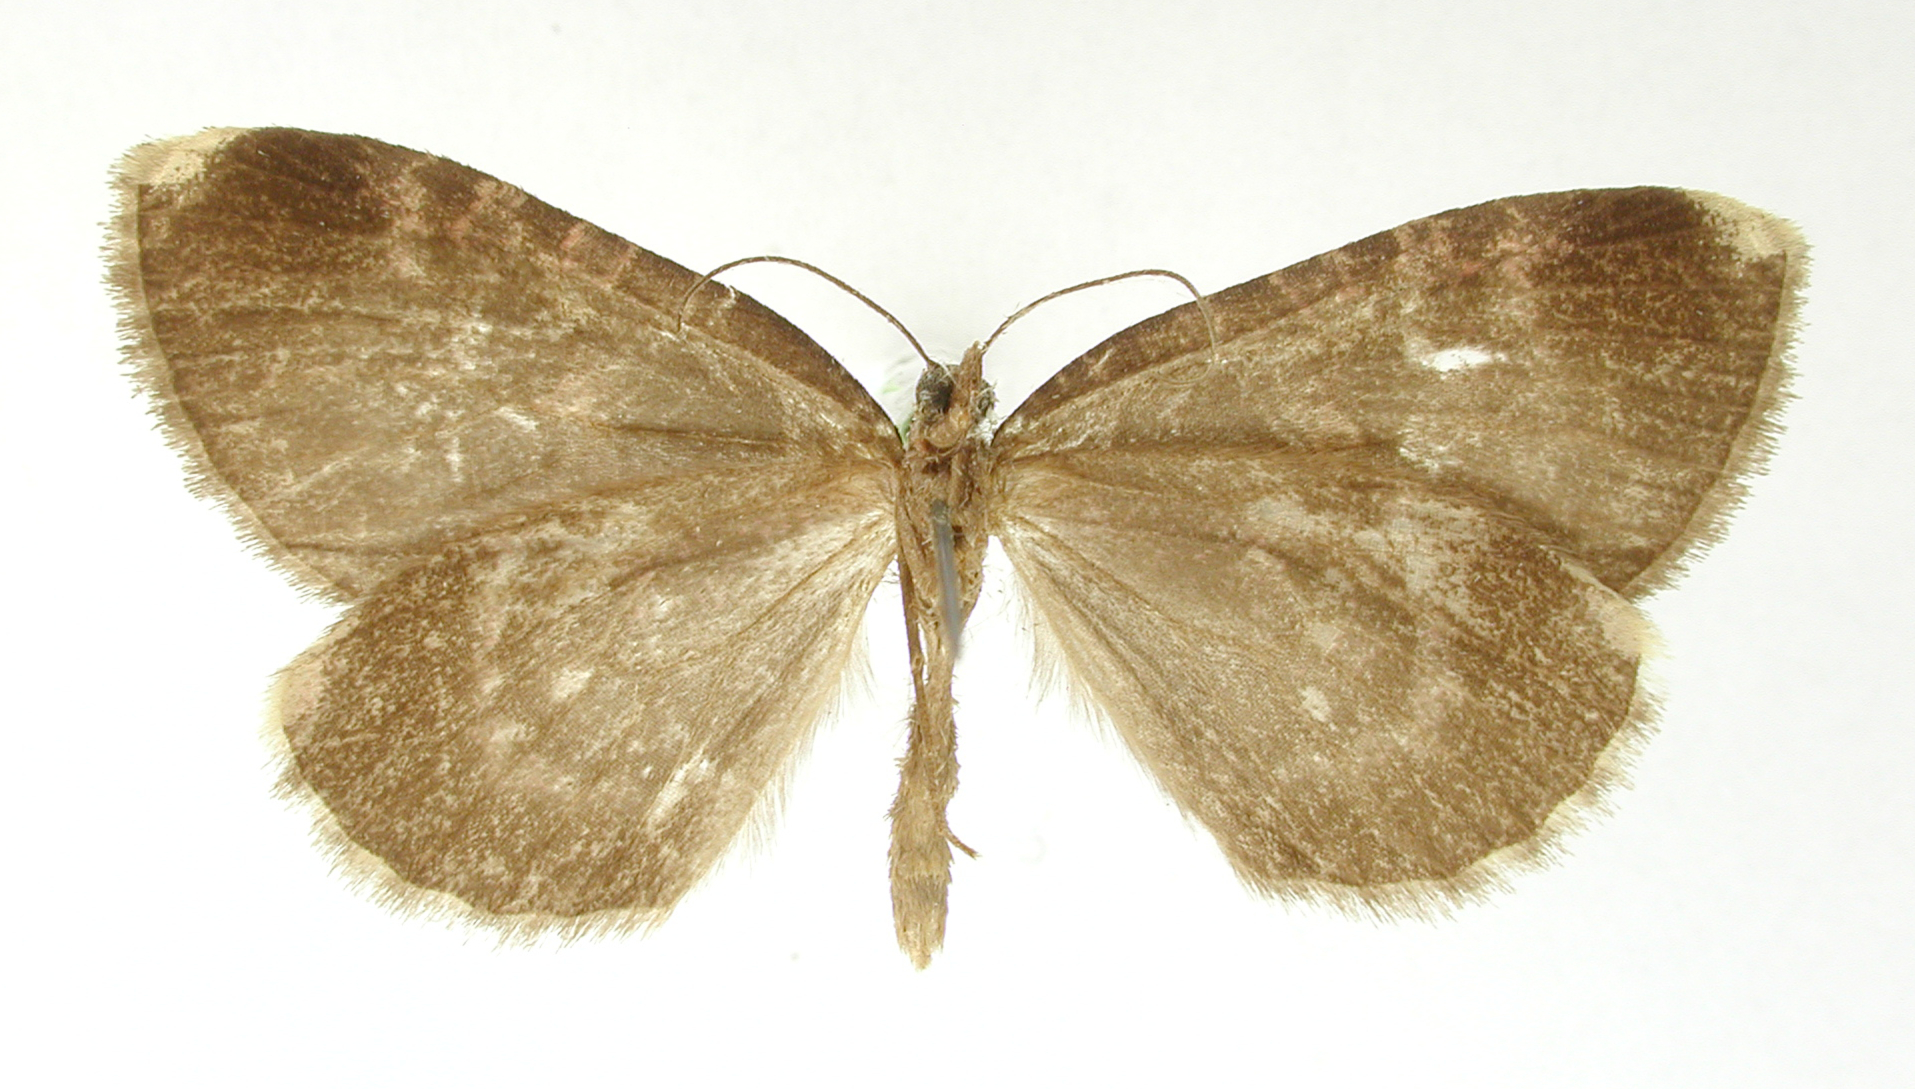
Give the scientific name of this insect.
Erebochlora fusimacula
